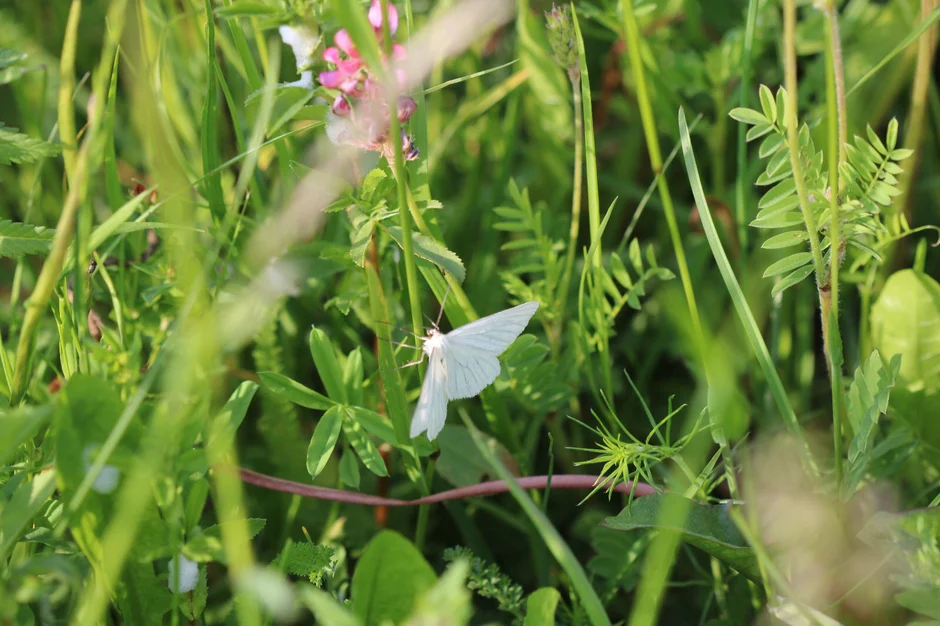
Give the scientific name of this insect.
Siona lineata
